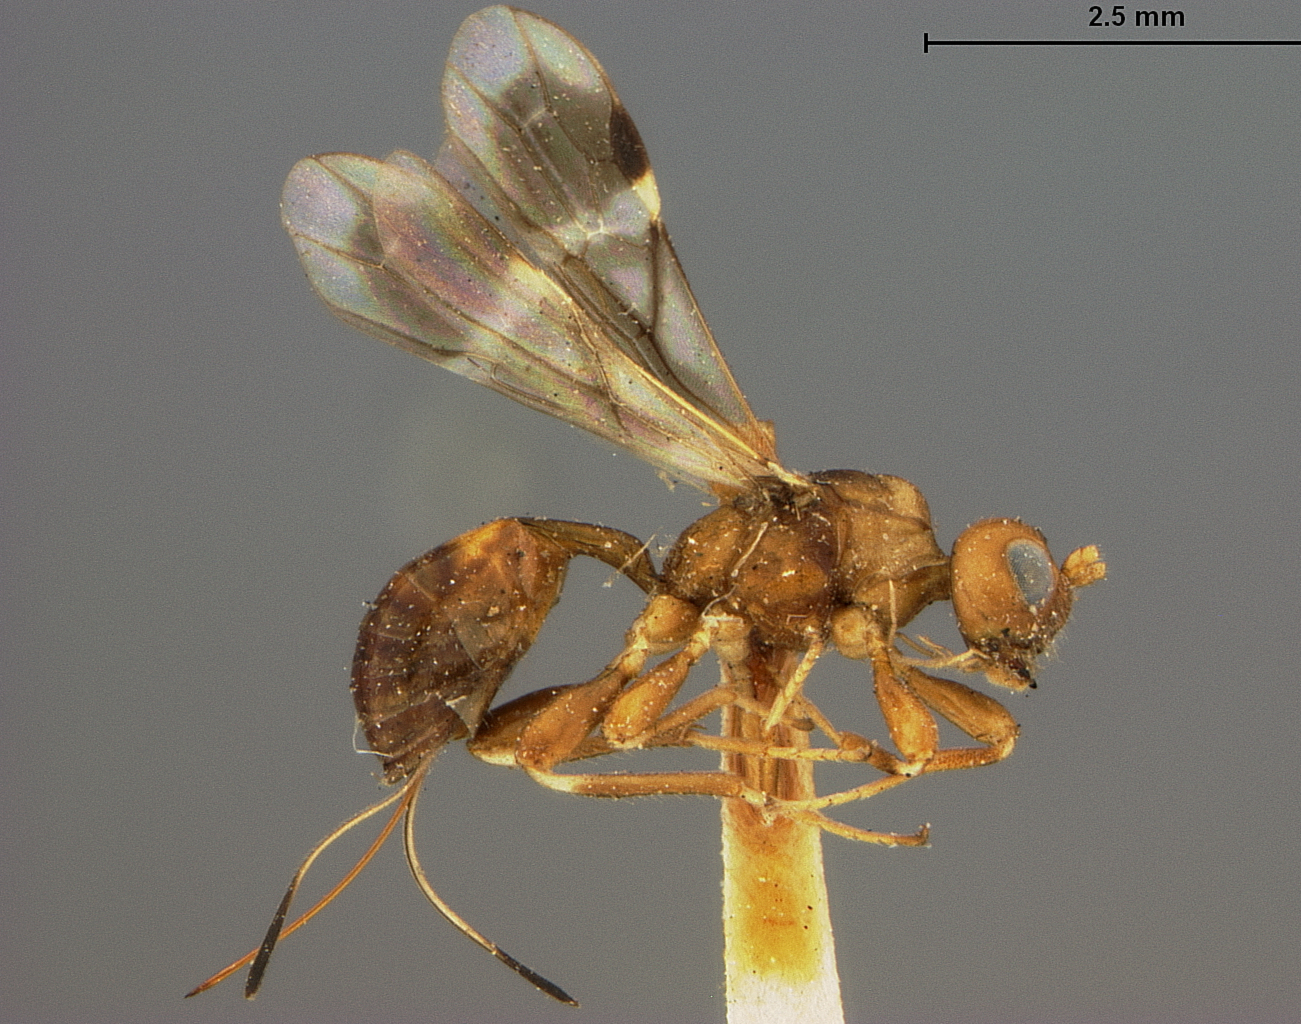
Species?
Spathius brunneus
